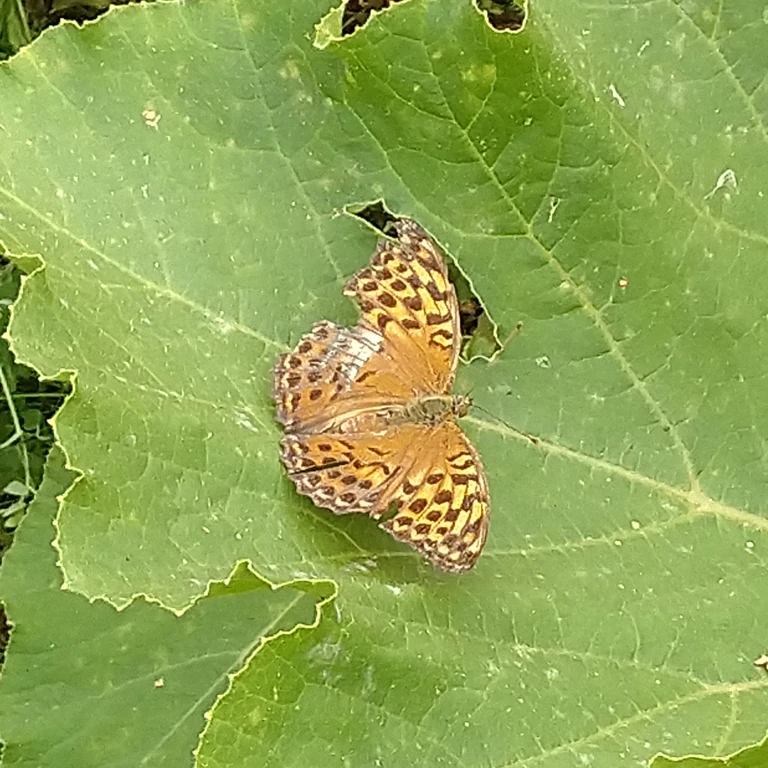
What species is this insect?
Argynnis paphia
